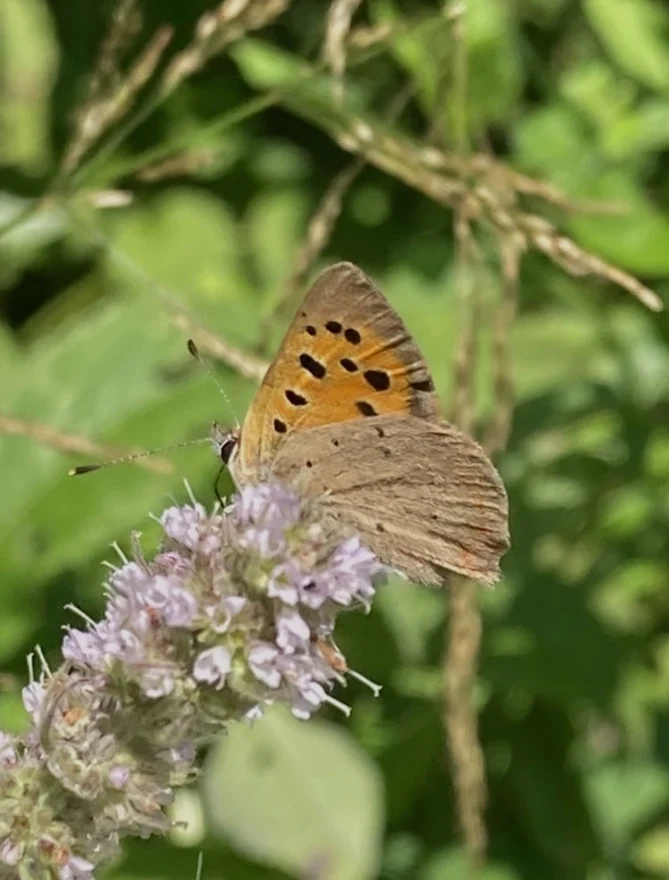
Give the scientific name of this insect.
Lycaena phlaeas
